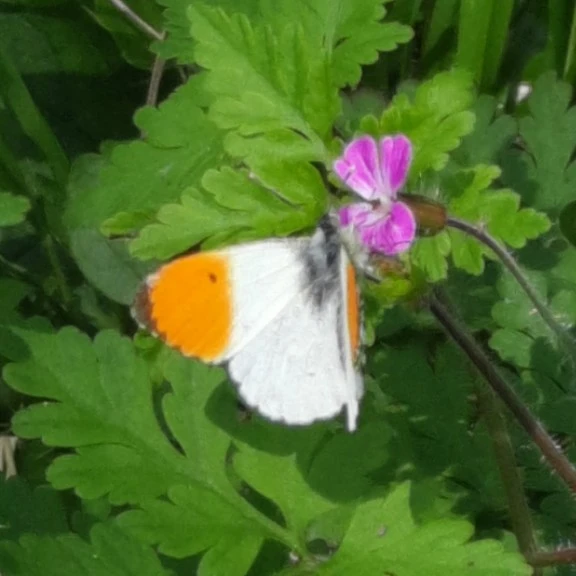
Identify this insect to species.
Anthocharis cardamines
